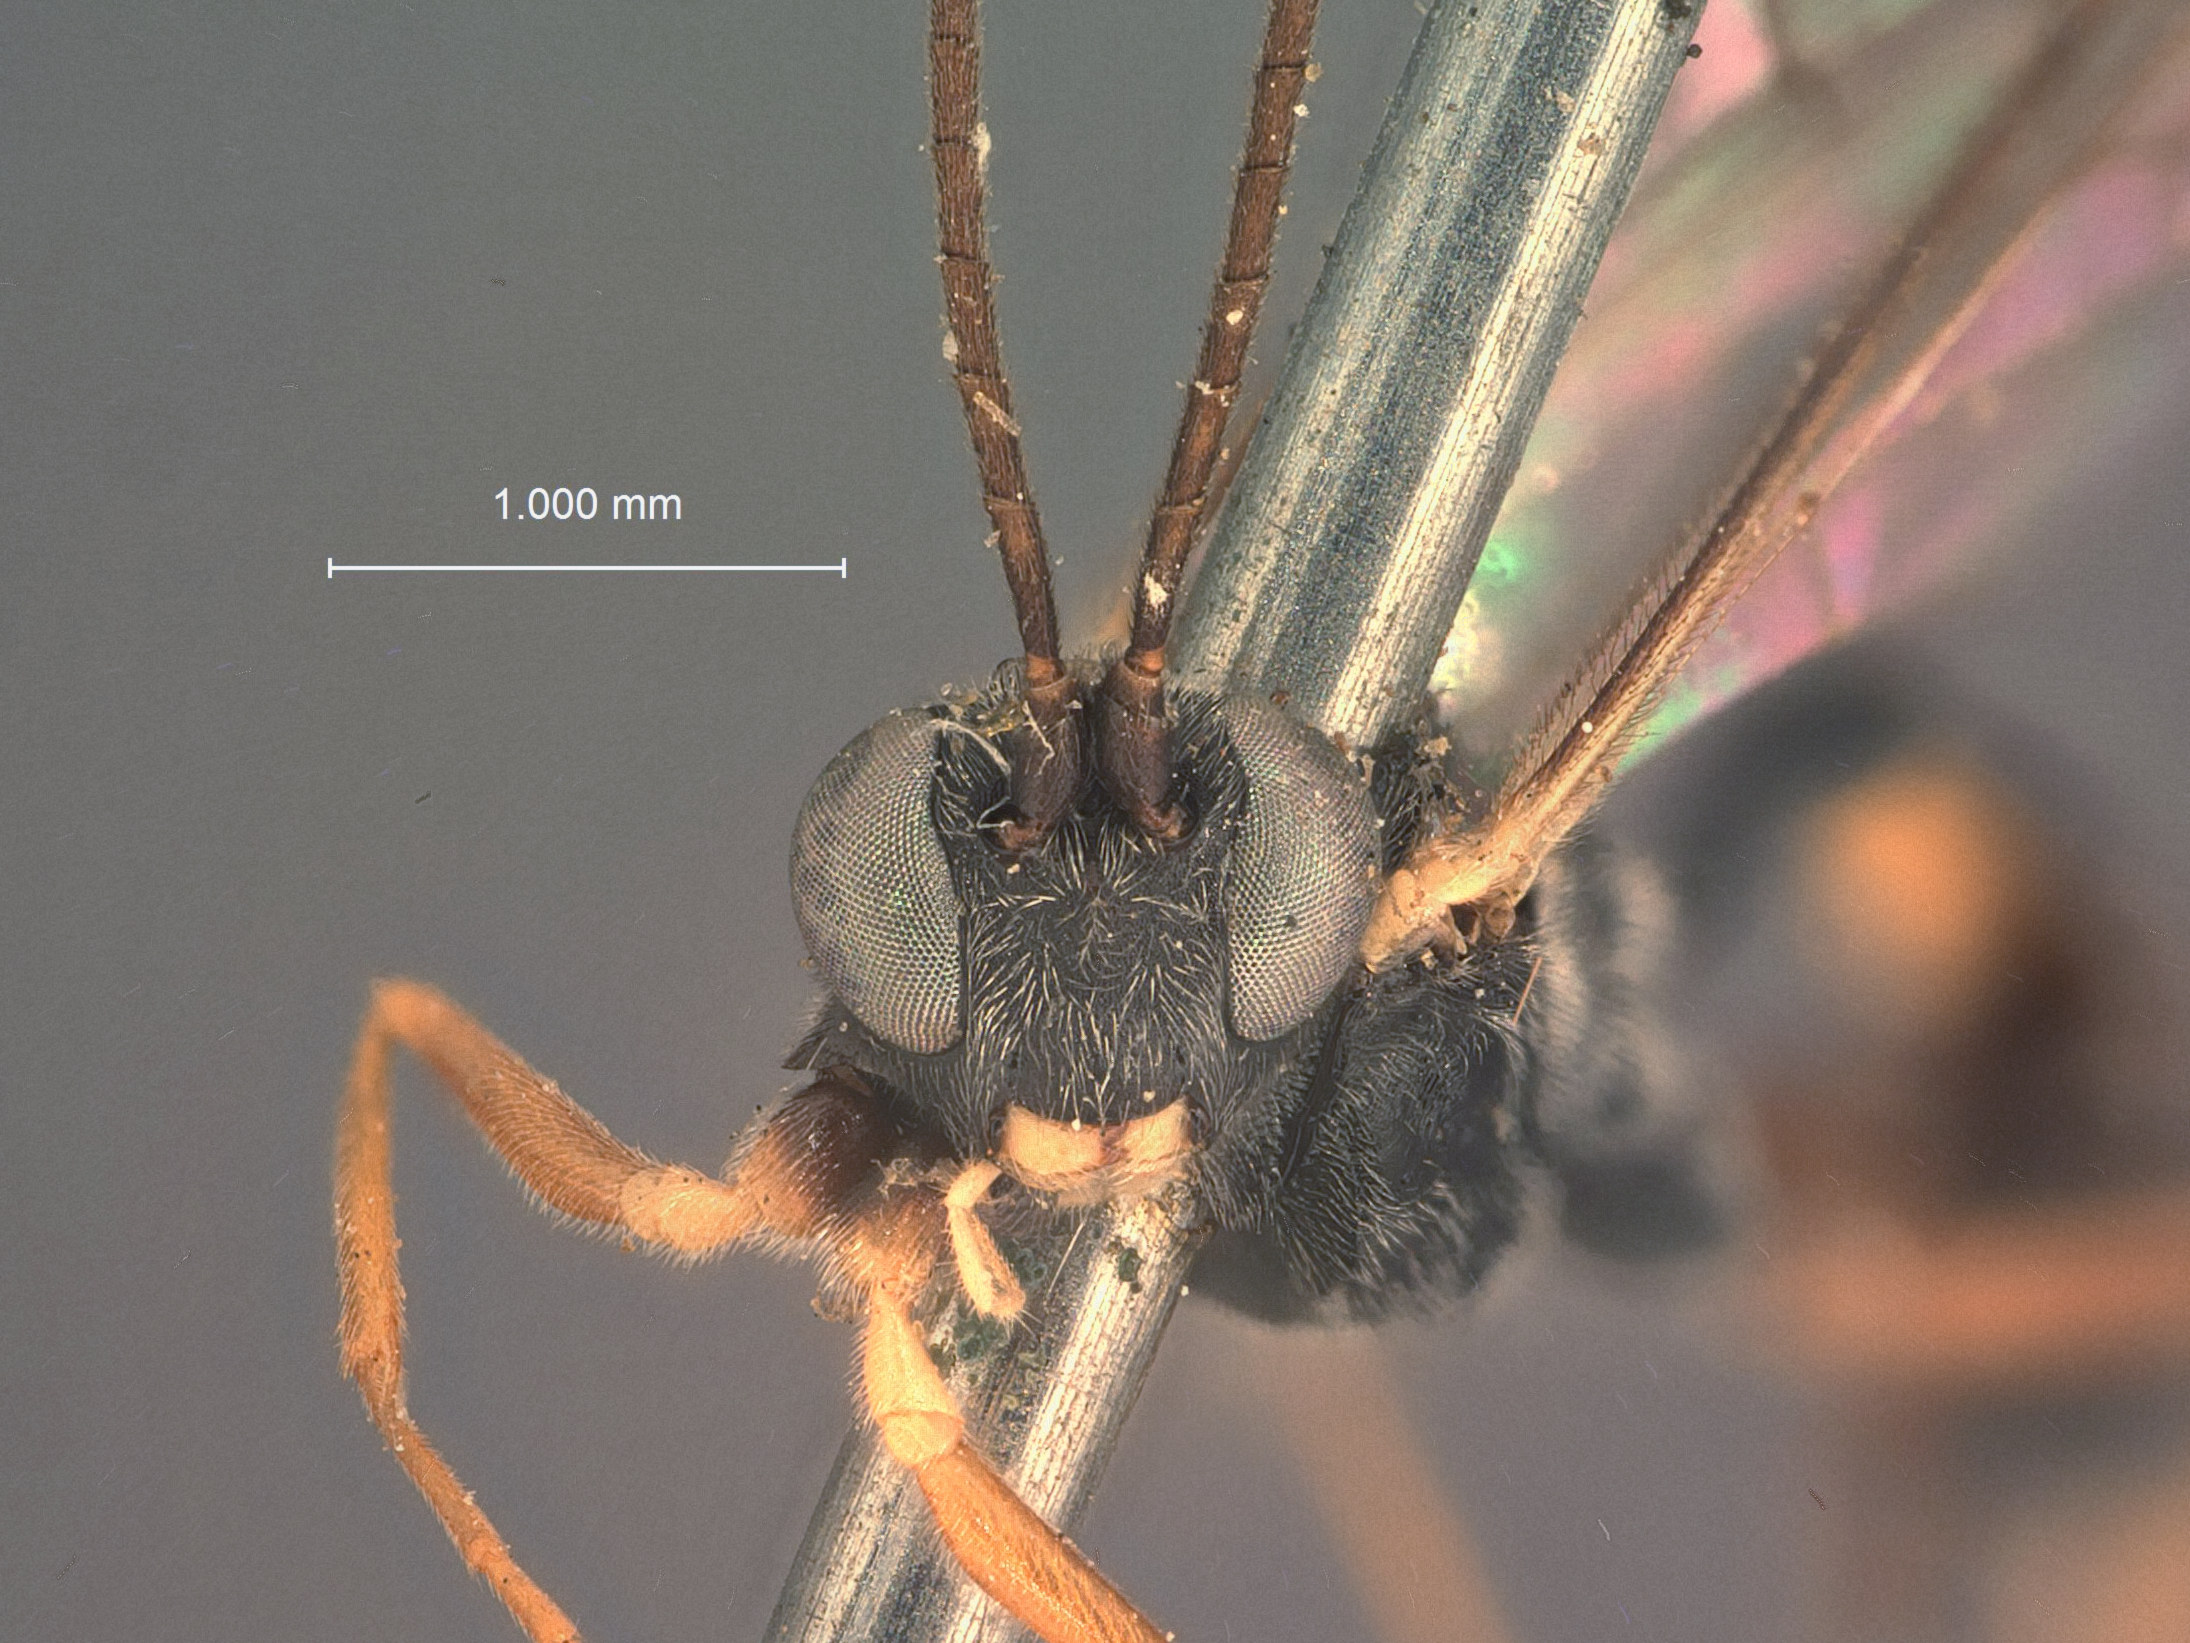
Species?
Ameloctonus popoffensis
